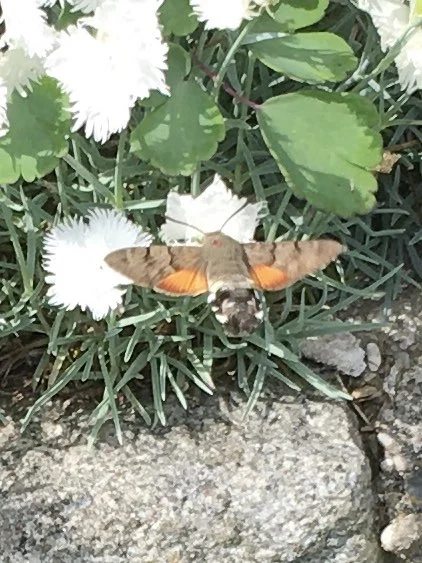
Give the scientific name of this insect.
Macroglossum stellatarum
